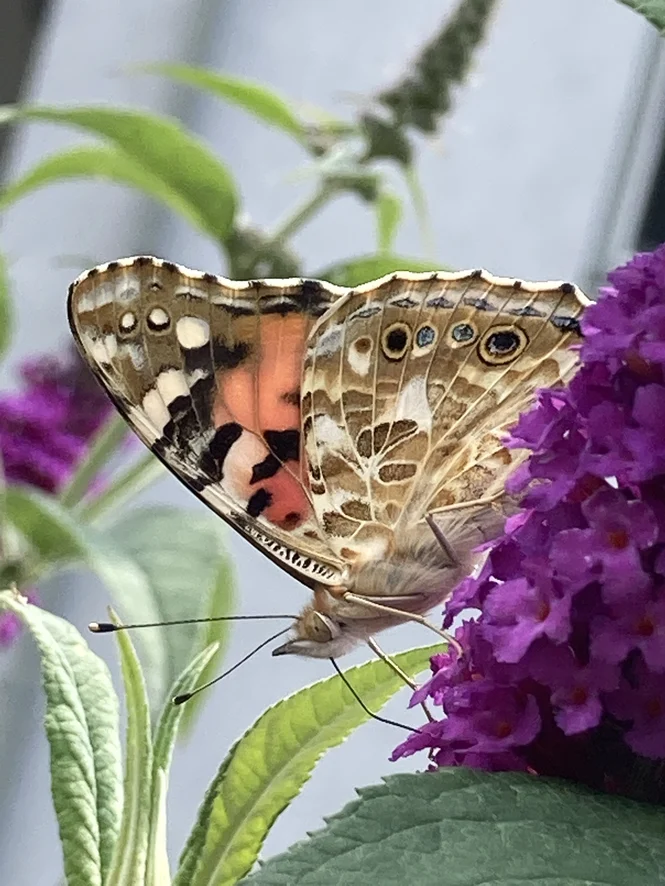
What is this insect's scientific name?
Vanessa cardui
